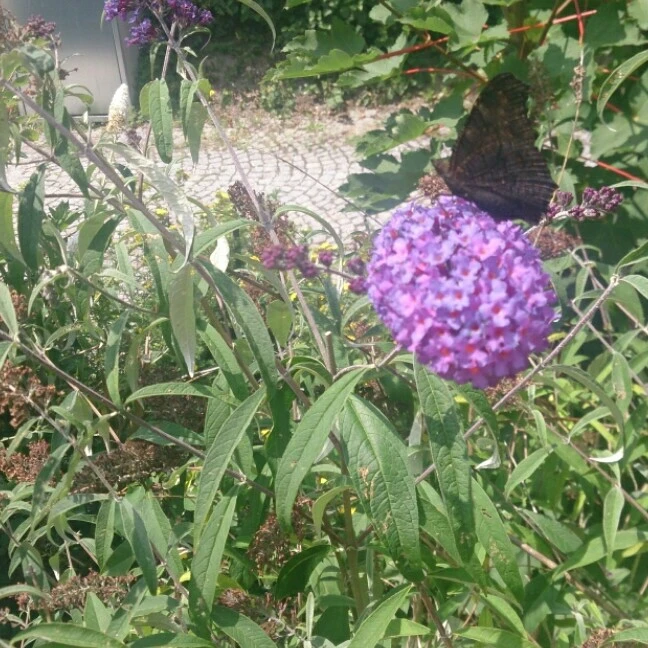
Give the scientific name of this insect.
Aglais io
